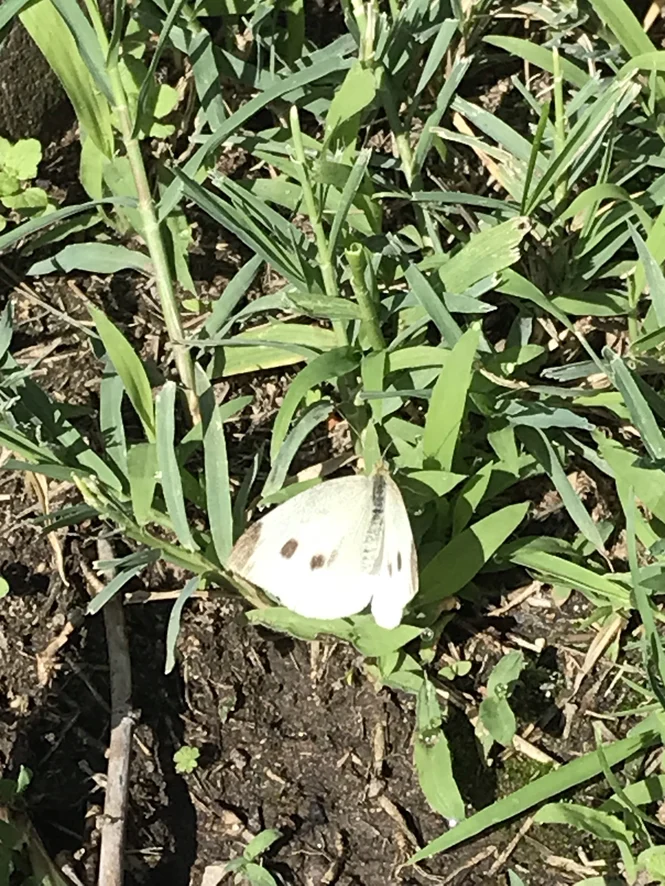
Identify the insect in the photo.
Pieris rapae
